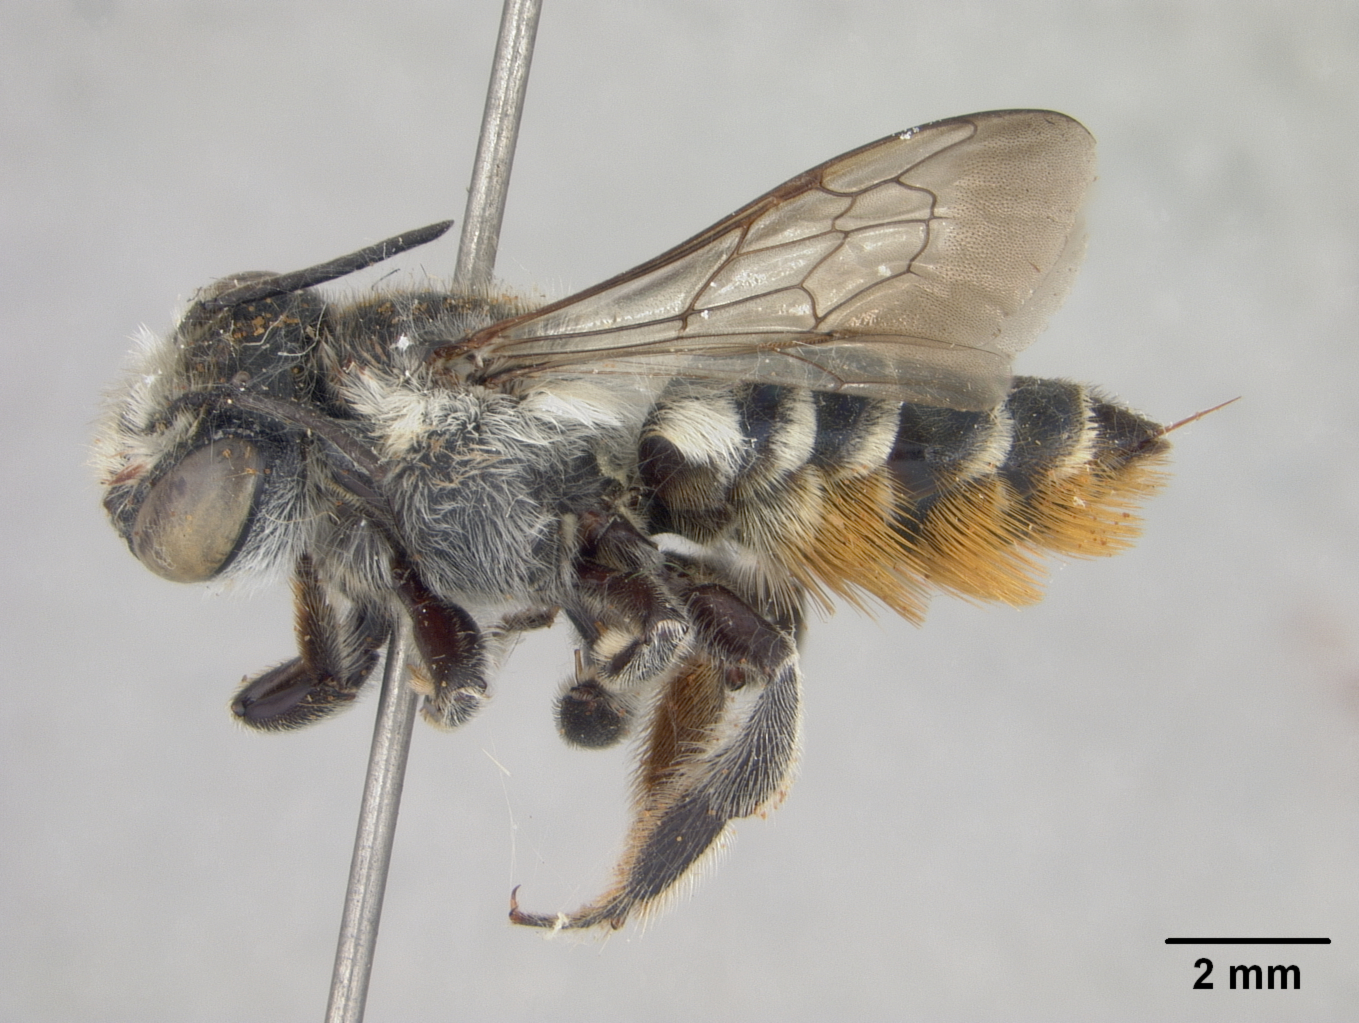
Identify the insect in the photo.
Megachile chlorura
